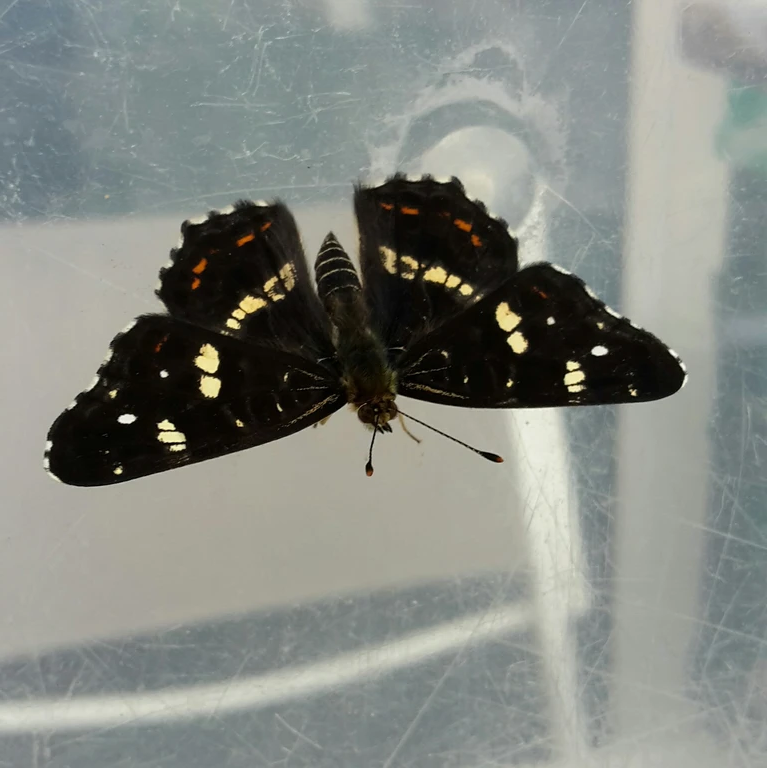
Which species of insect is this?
Araschnia levana
